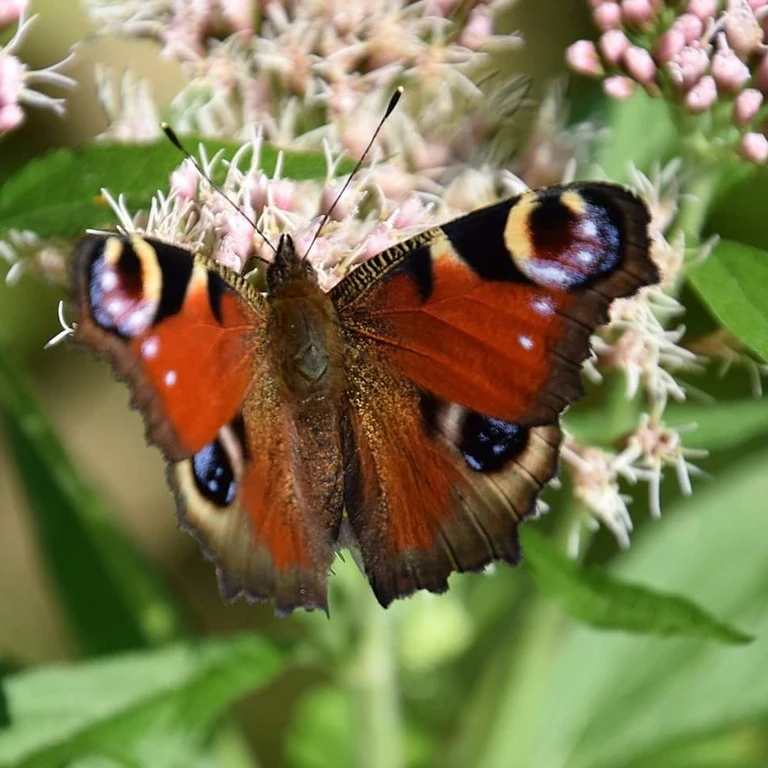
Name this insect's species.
Aglais io
